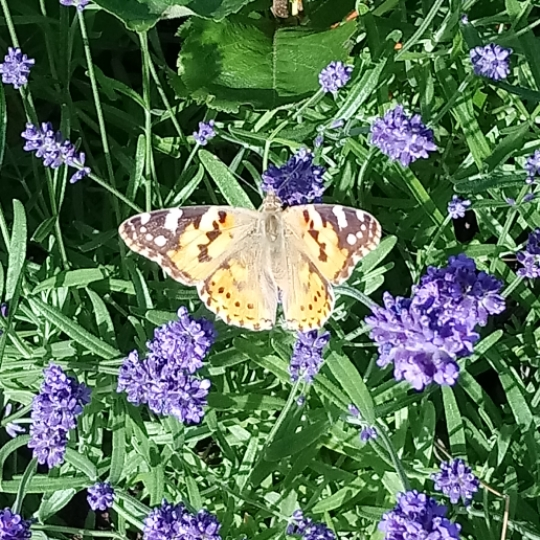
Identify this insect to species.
Vanessa cardui
